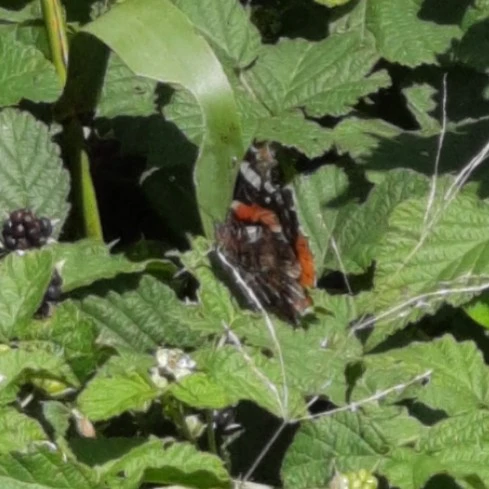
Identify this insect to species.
Vanessa atalanta
